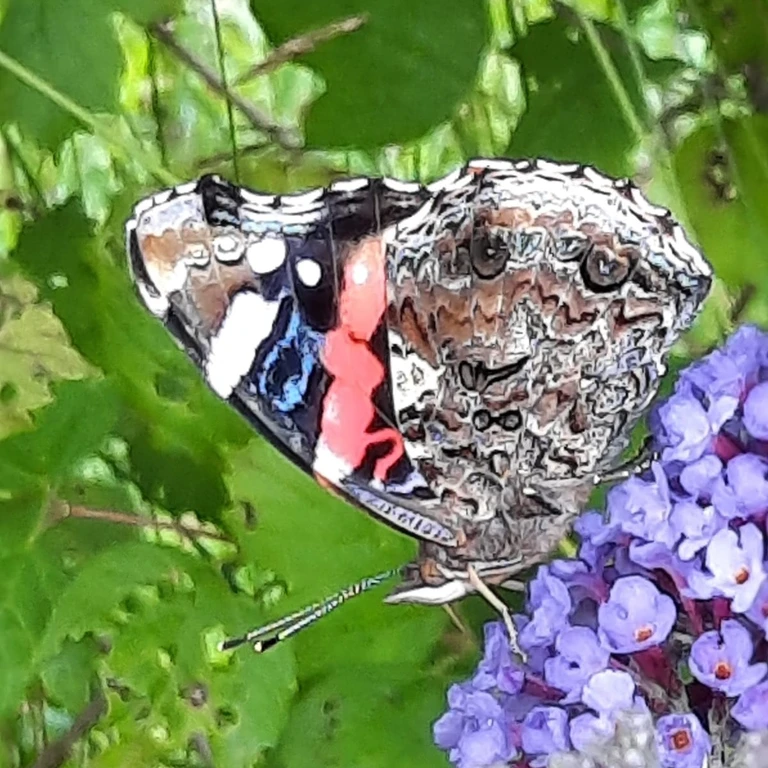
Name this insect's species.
Vanessa atalanta
